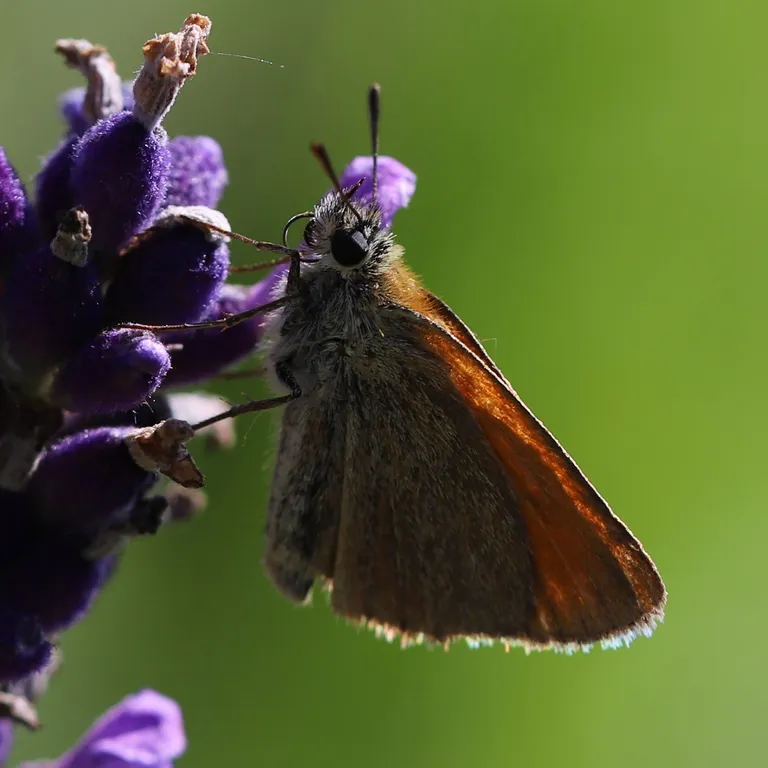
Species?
Thymelicus sylvestris
